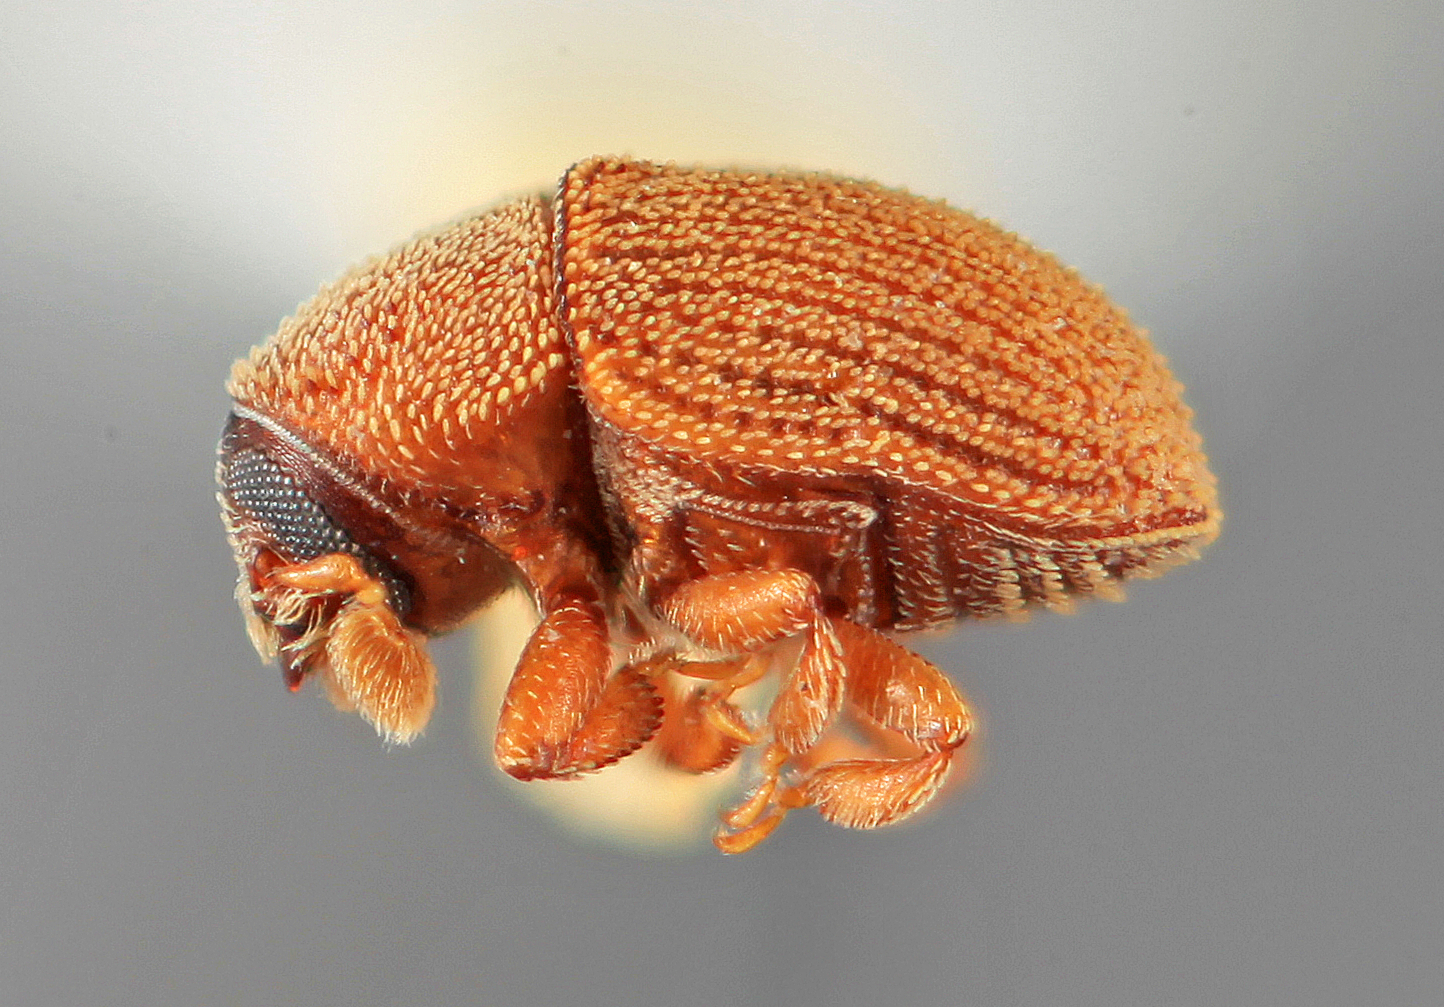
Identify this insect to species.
Chramesus minulus
